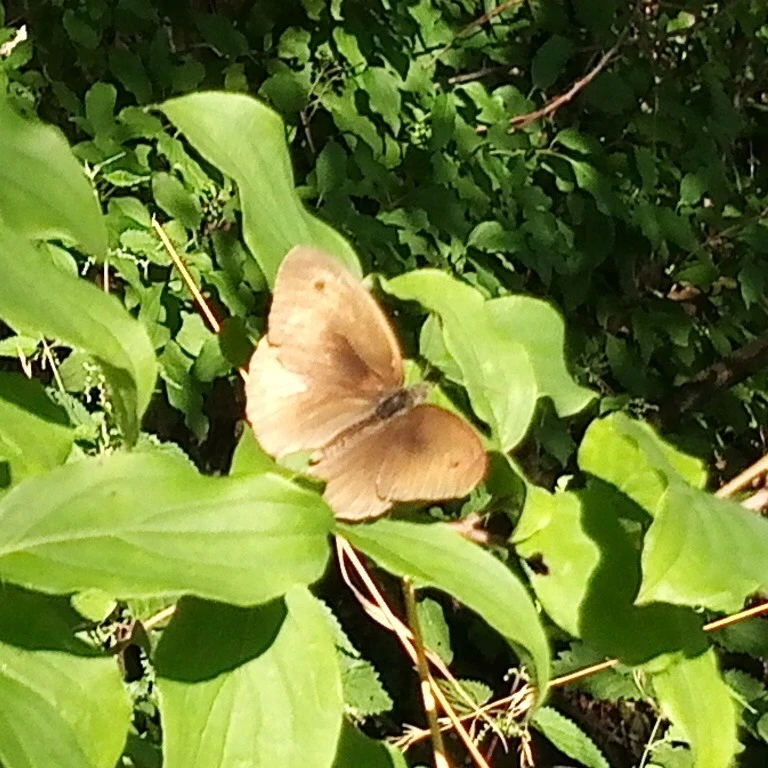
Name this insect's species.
Maniola jurtina
